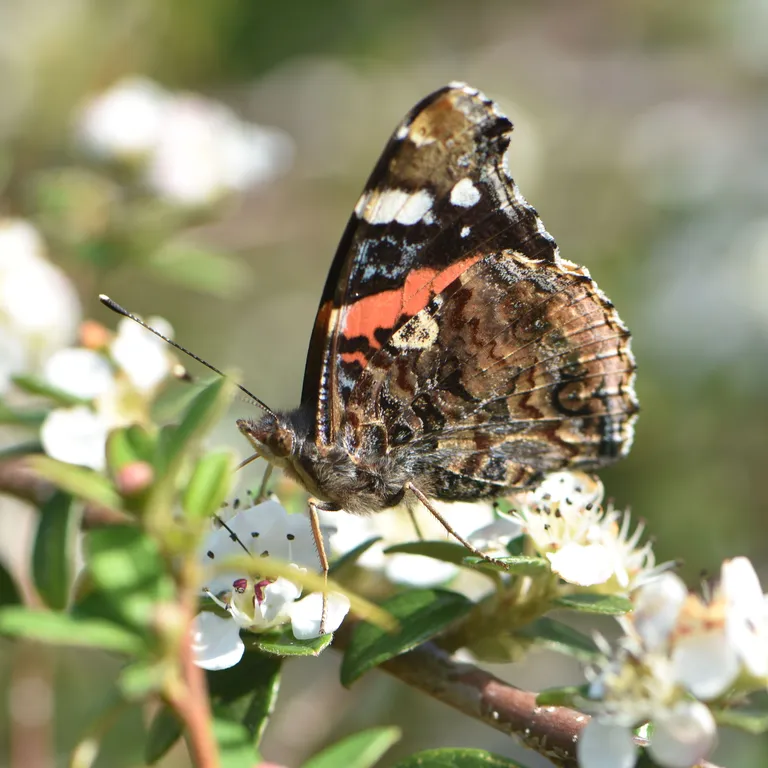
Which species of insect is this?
Vanessa atalanta
